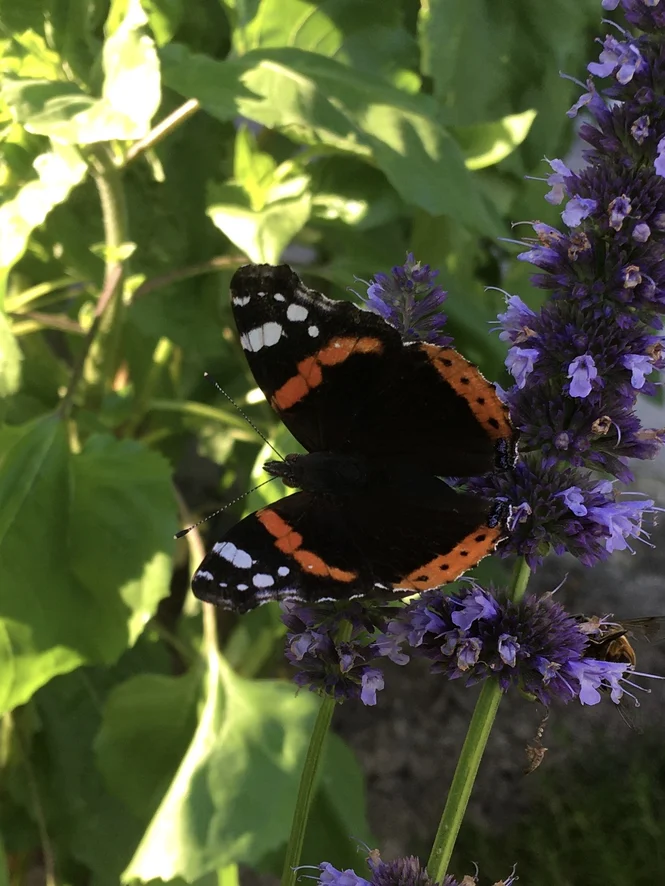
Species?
Vanessa atalanta
